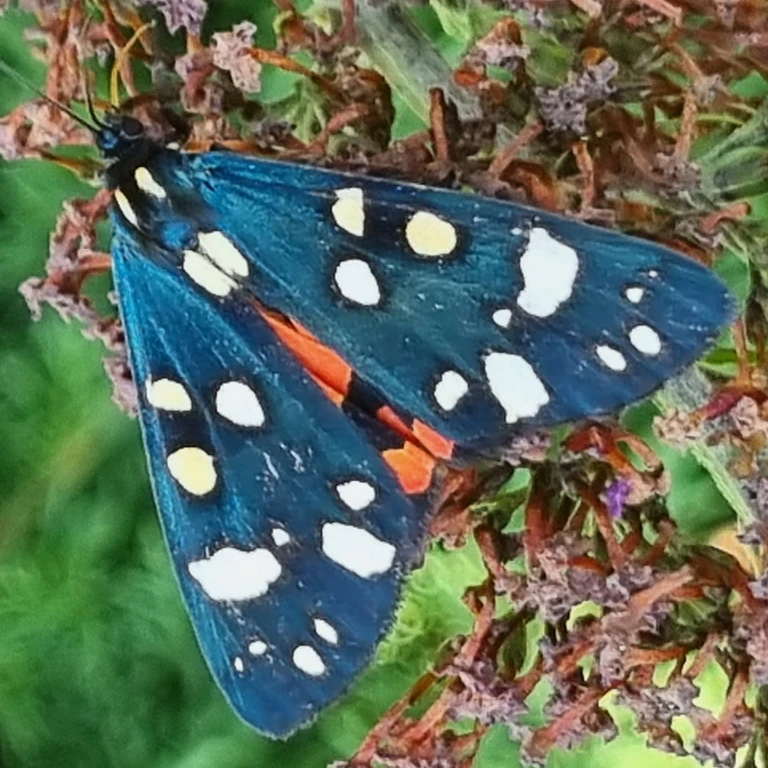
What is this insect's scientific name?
Callimorpha dominula
